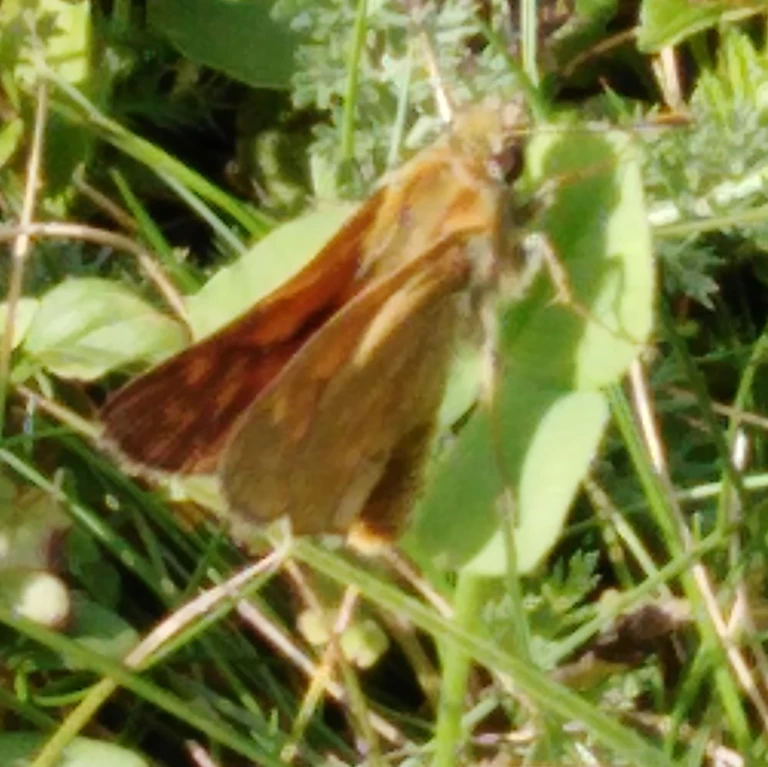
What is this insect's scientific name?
Ochlodes sylvanus (also Ochlodes venata)
